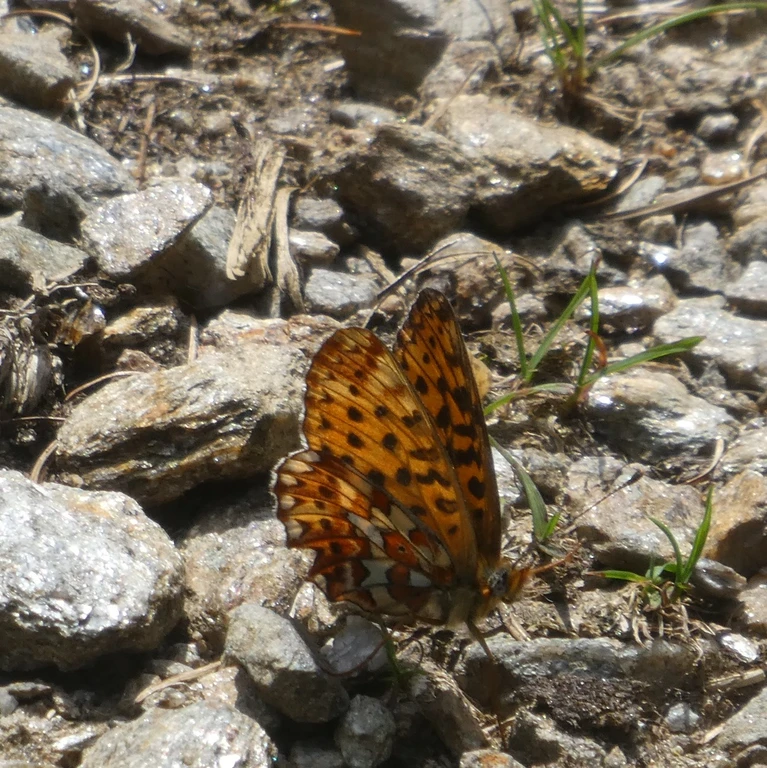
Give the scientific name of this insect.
Boloria euphrosyne (also Clossiana euphrosyne)
